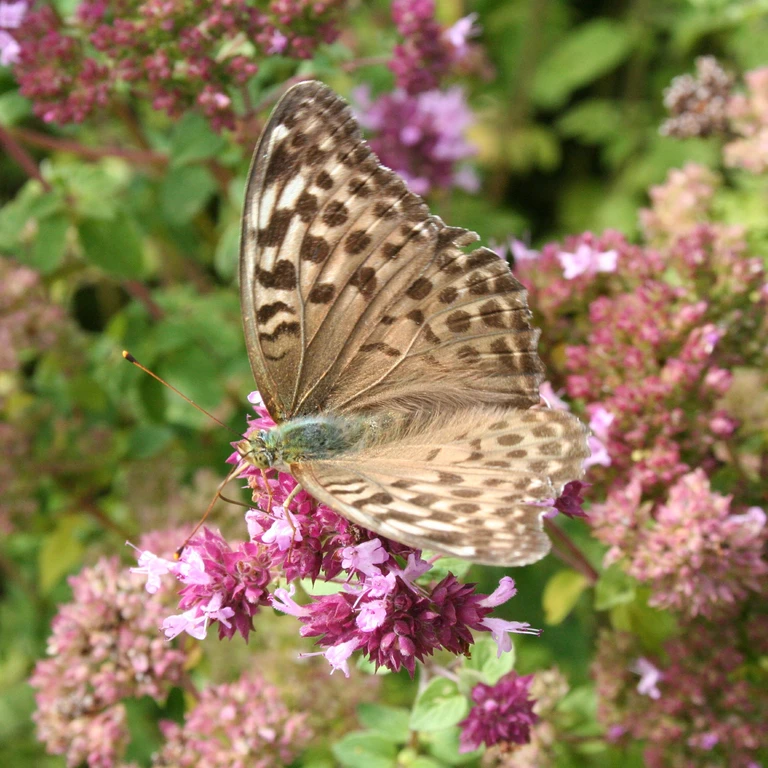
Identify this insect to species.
Argynnis paphia
